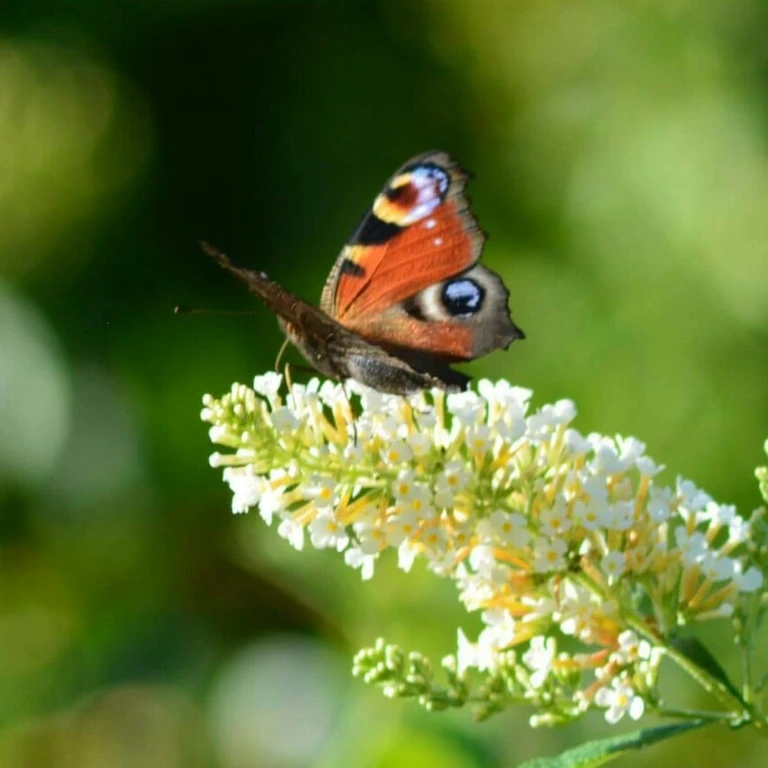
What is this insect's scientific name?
Aglais io
